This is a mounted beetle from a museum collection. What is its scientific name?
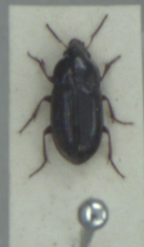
Amara tibialis
